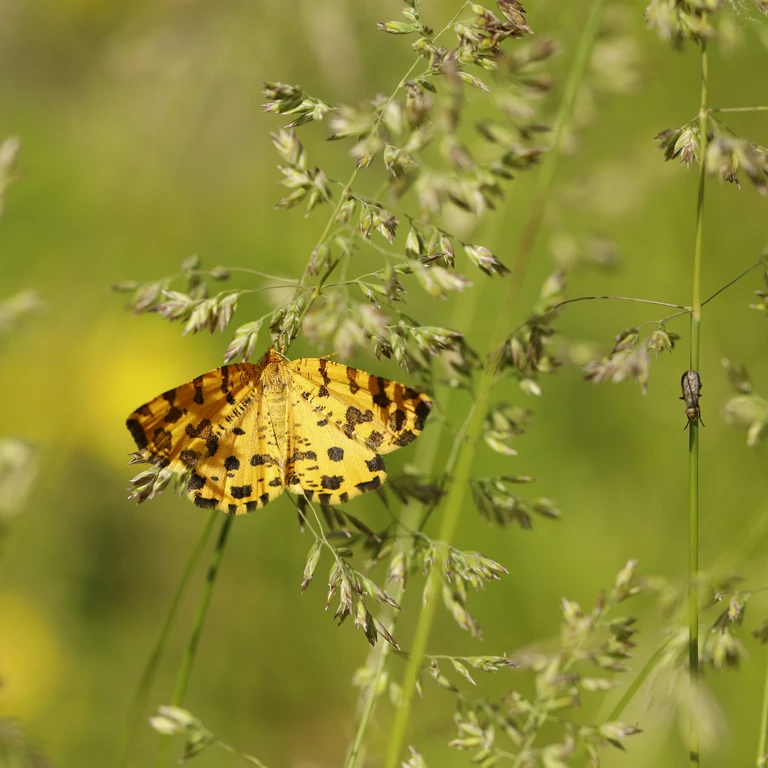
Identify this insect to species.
Pseudopanthera macularia
